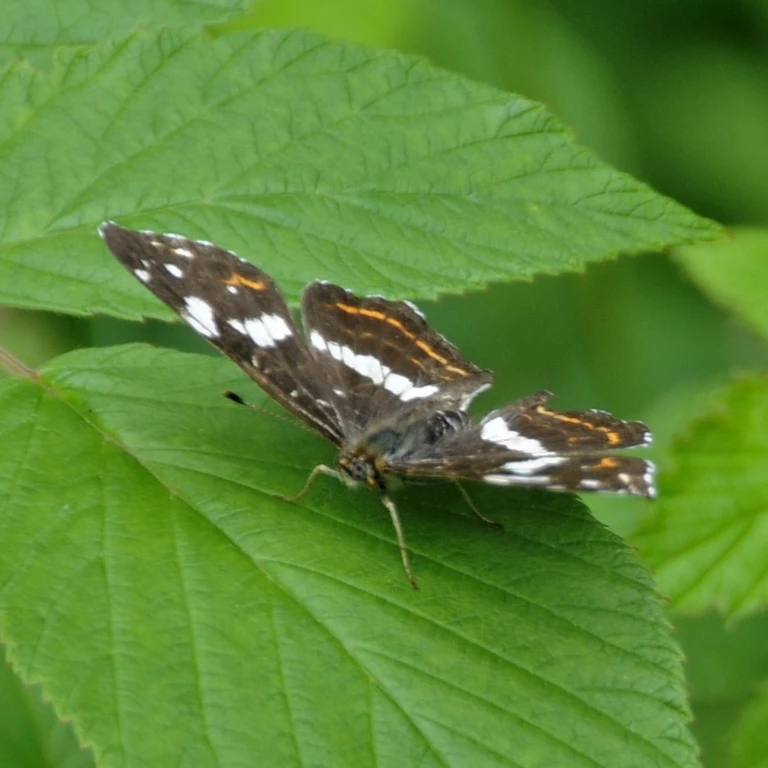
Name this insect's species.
Araschnia levana
